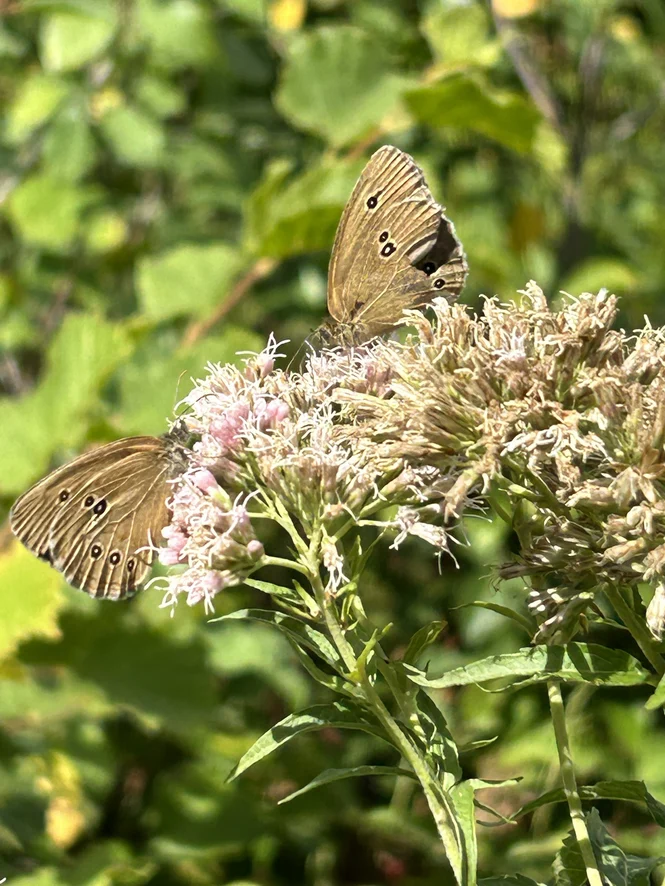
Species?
Aphantopus hyperantus
